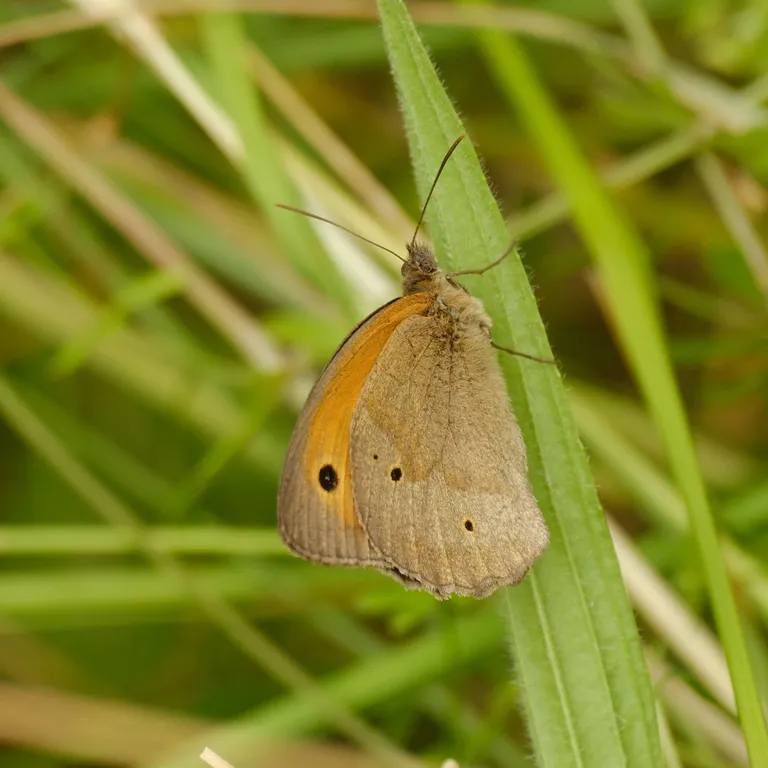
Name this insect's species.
Maniola jurtina
